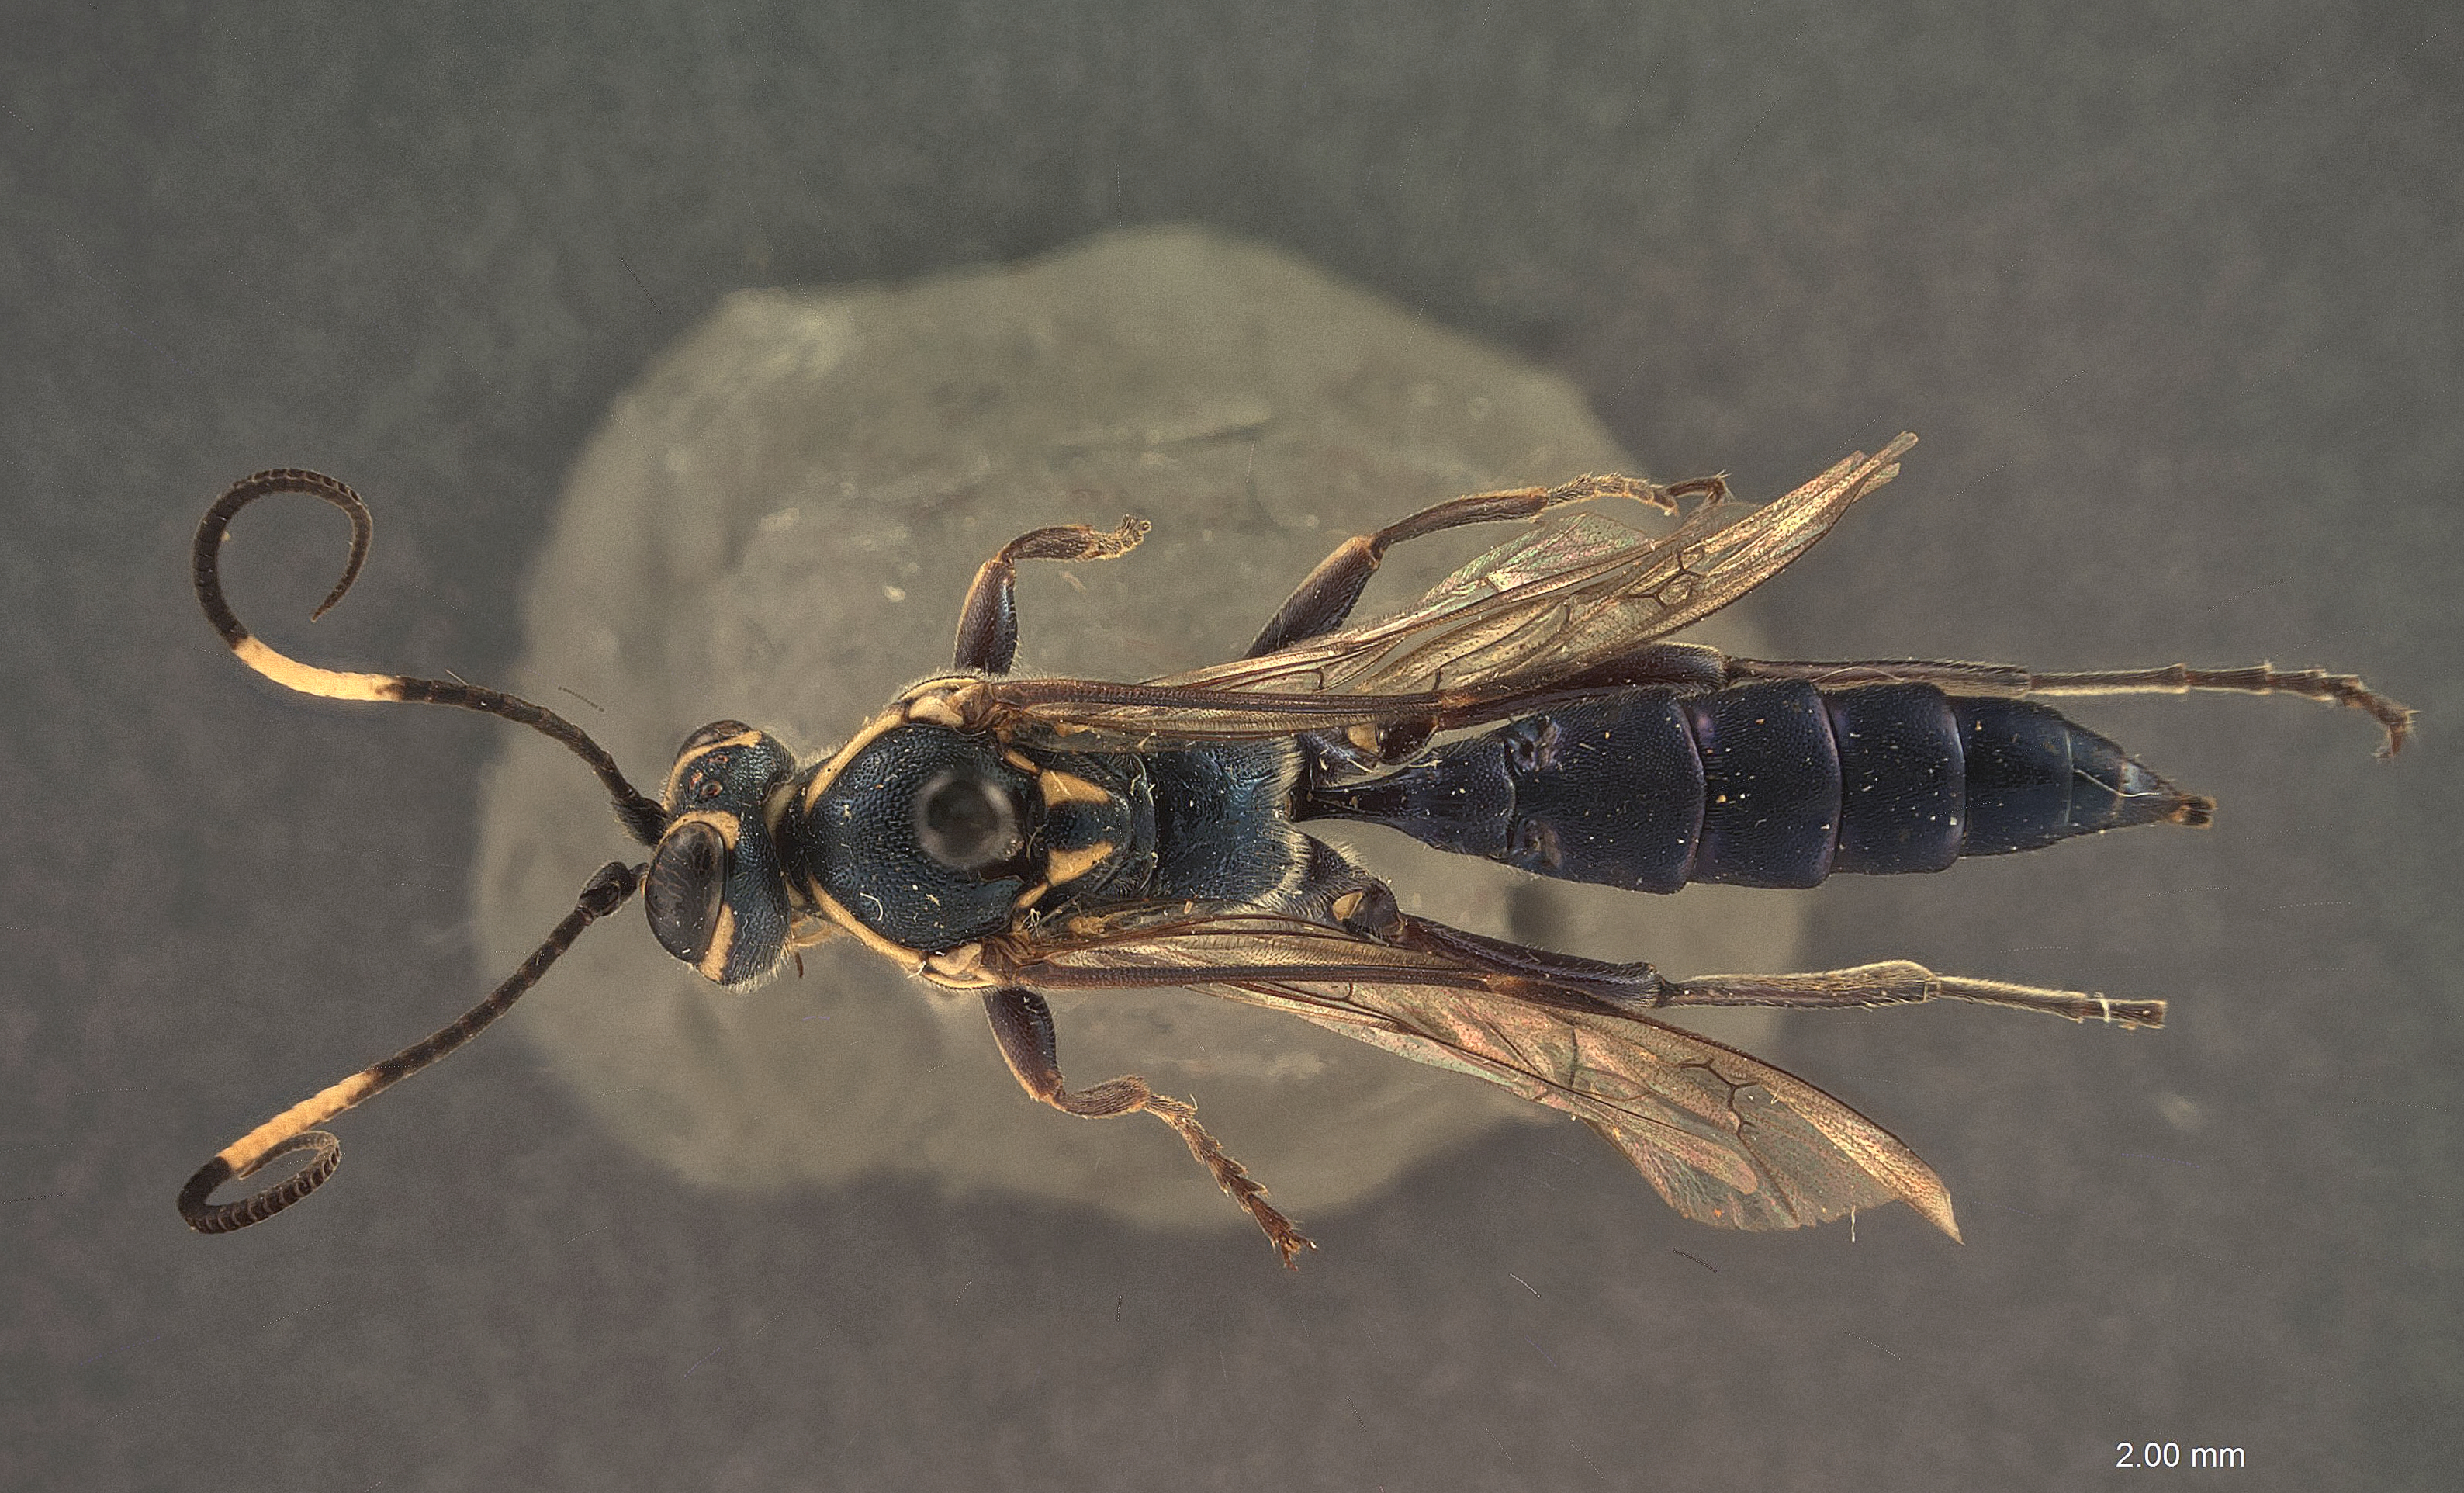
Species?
Coelichneumon neomexicanus
